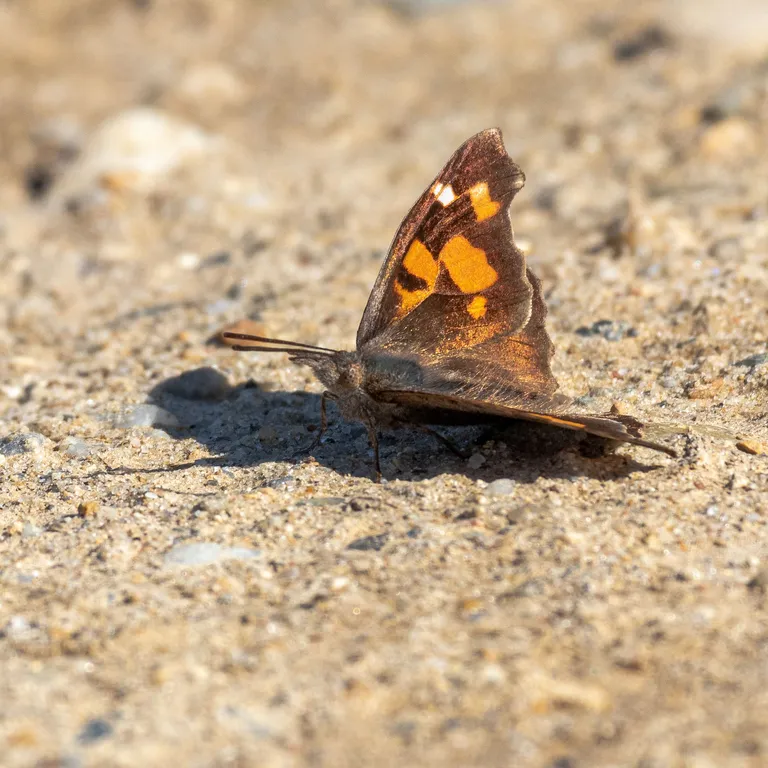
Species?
Libythea celtis
